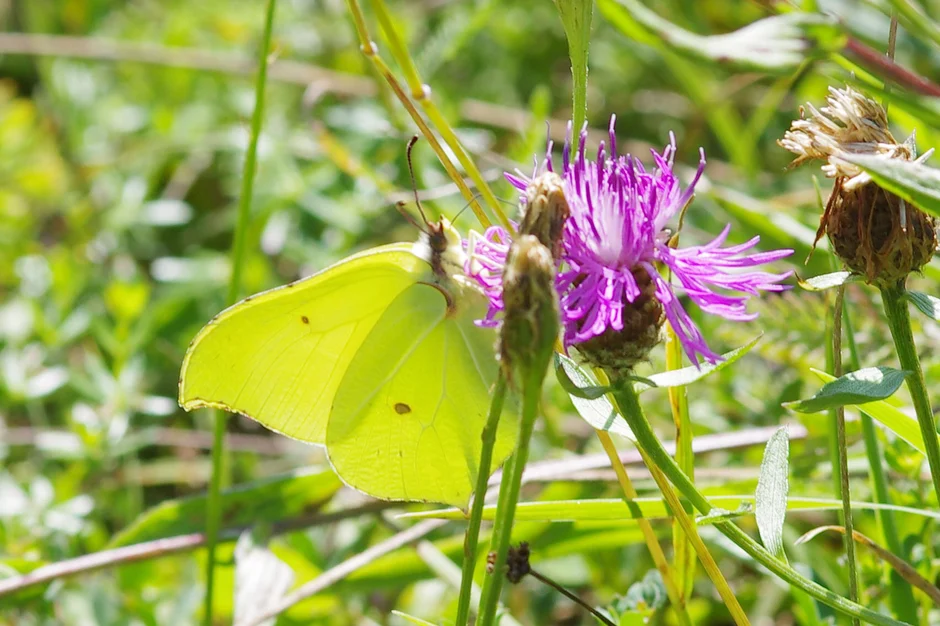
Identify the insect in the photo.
Gonepteryx rhamni
